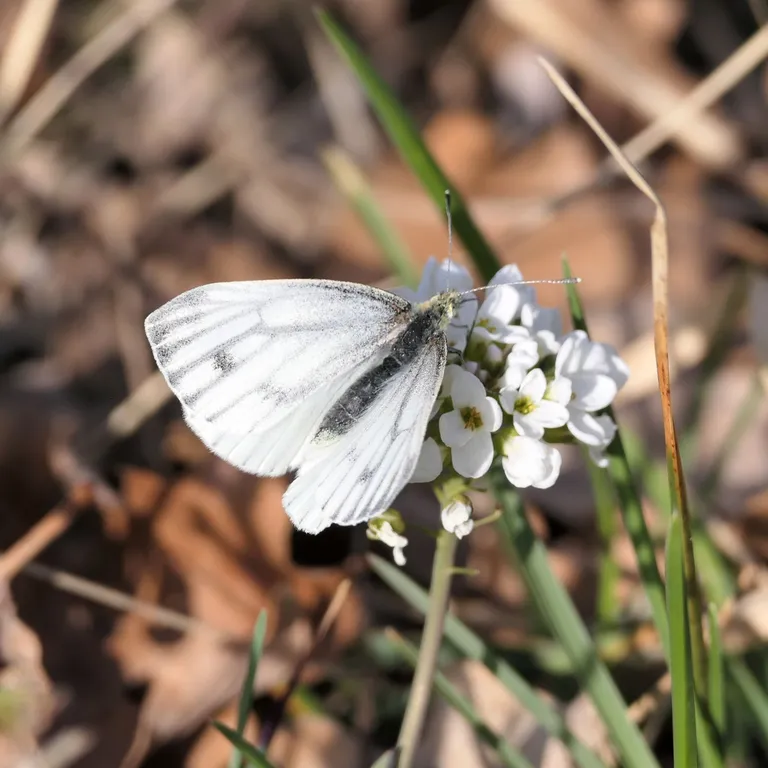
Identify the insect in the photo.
Pieris napi
